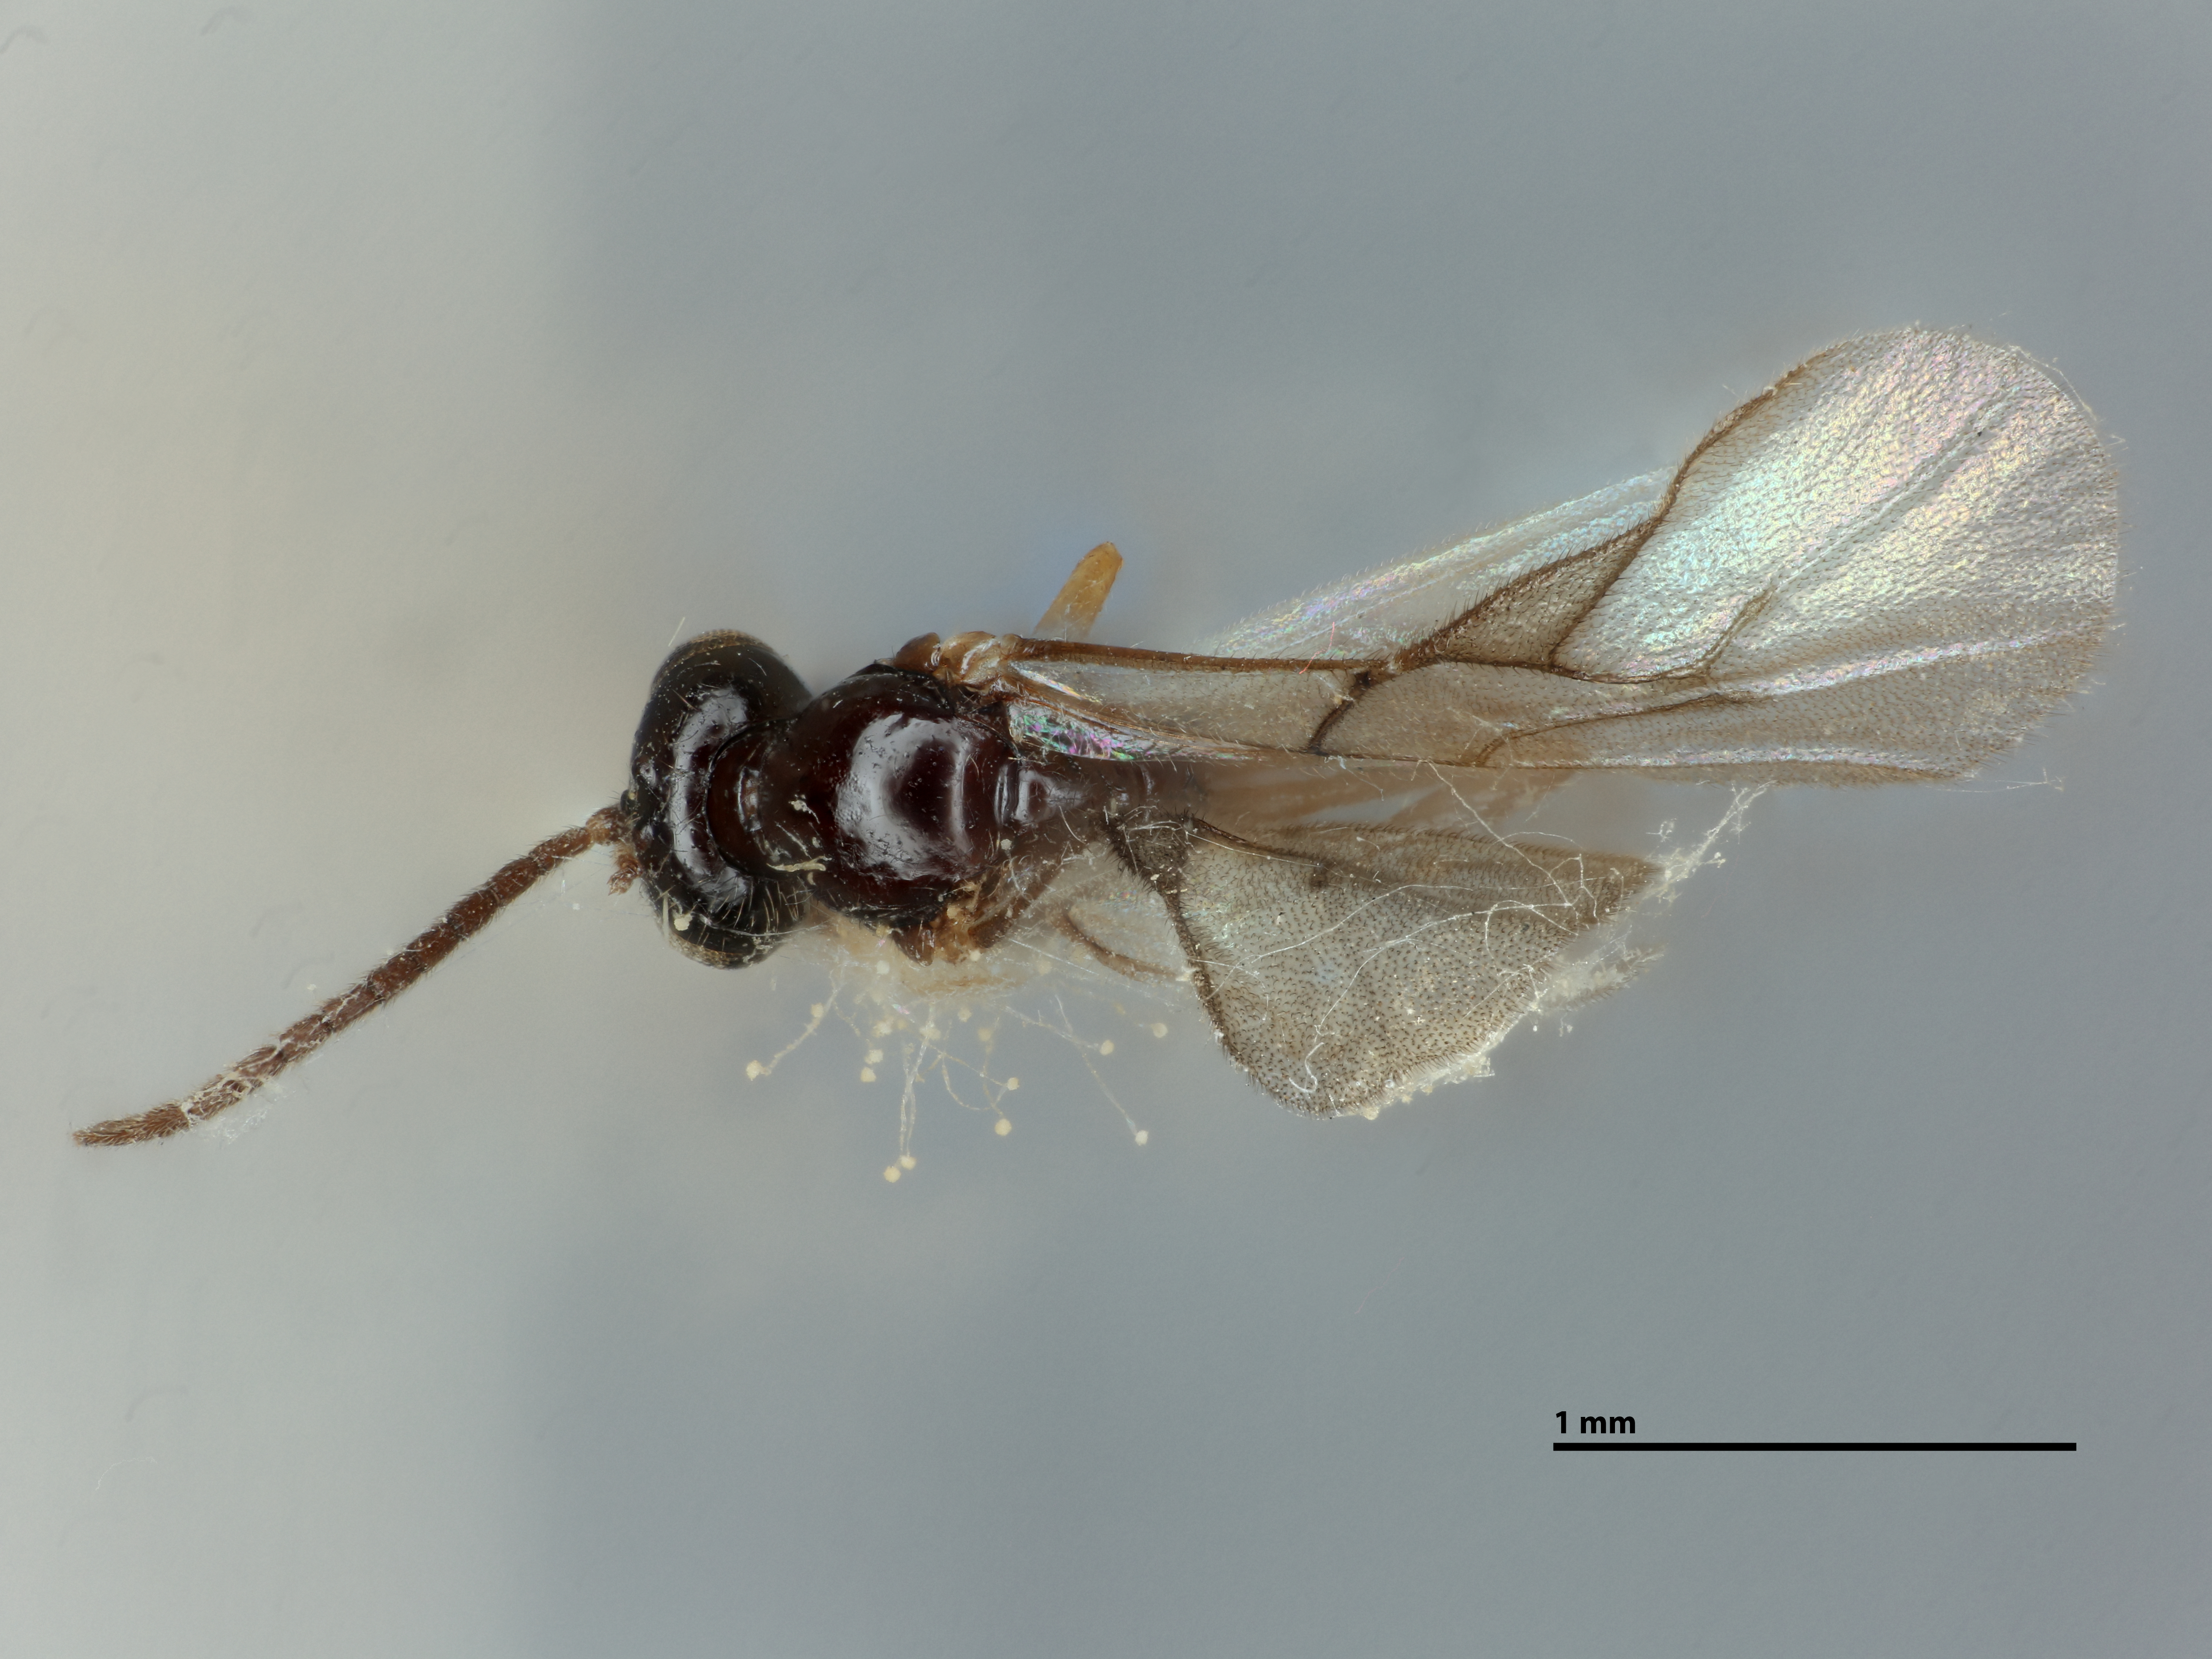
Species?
Aphidius areolatus
